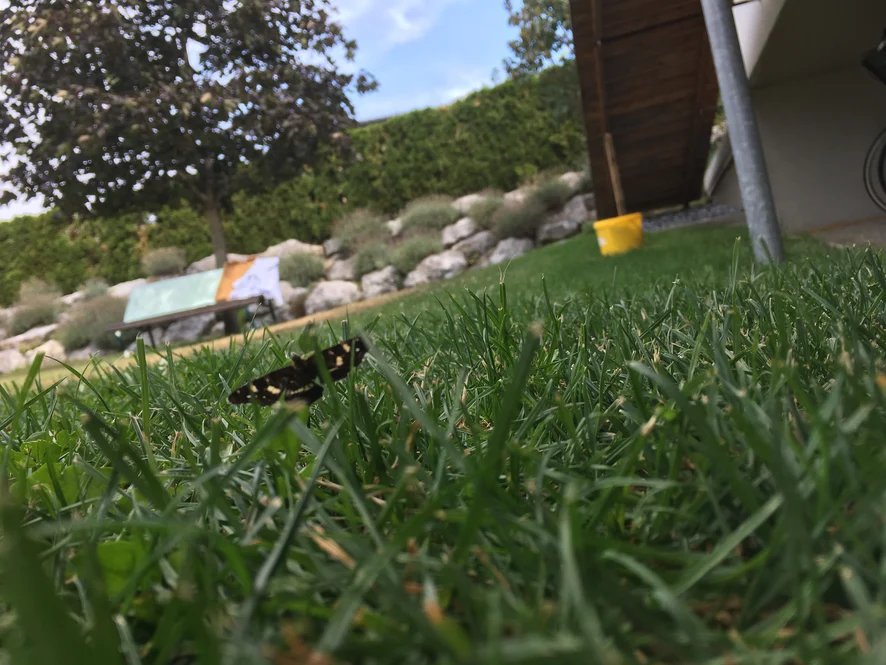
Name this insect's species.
Araschnia levana
